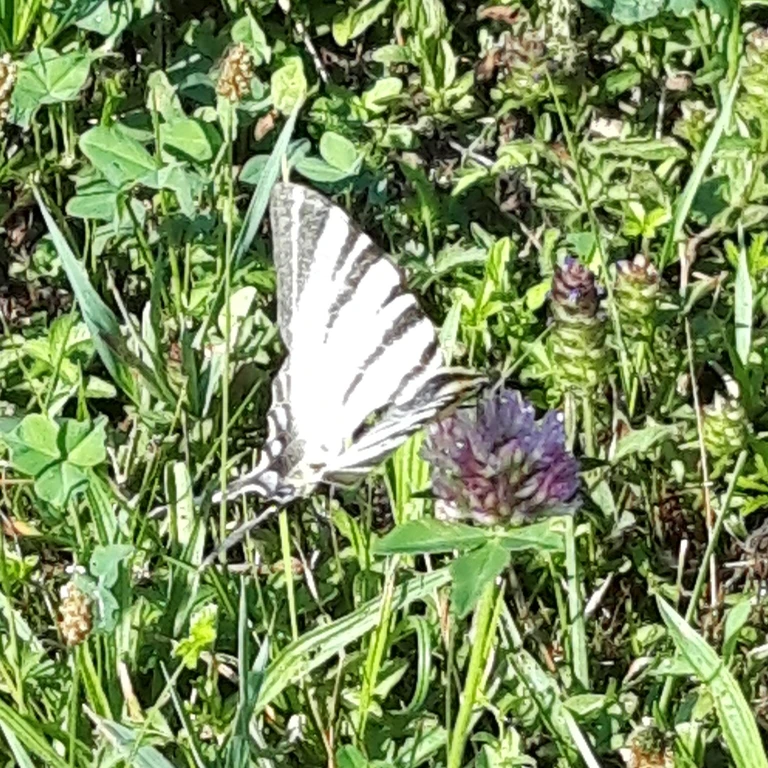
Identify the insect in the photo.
Iphiclides podalirius
